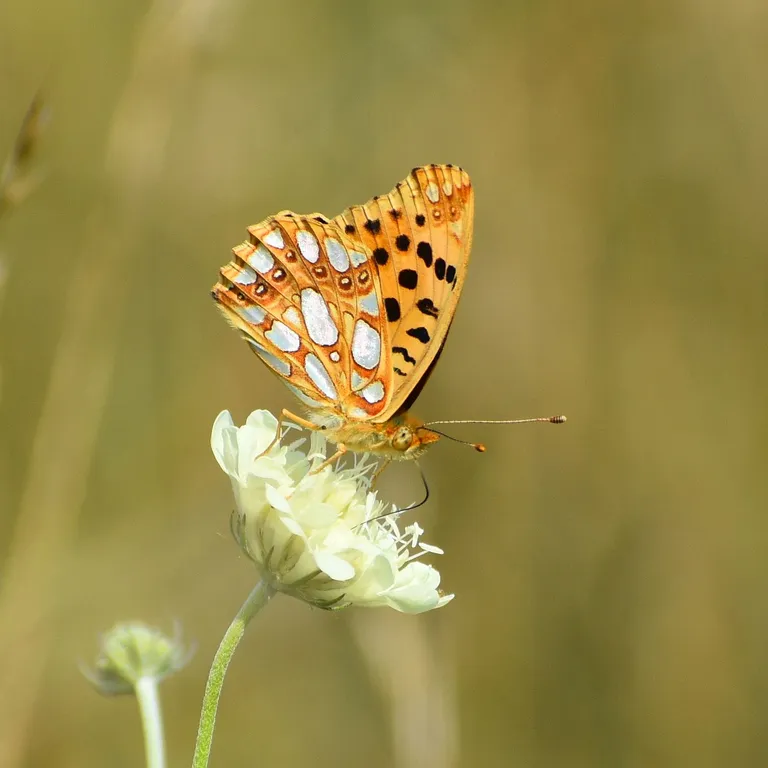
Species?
Issoria lathonia
